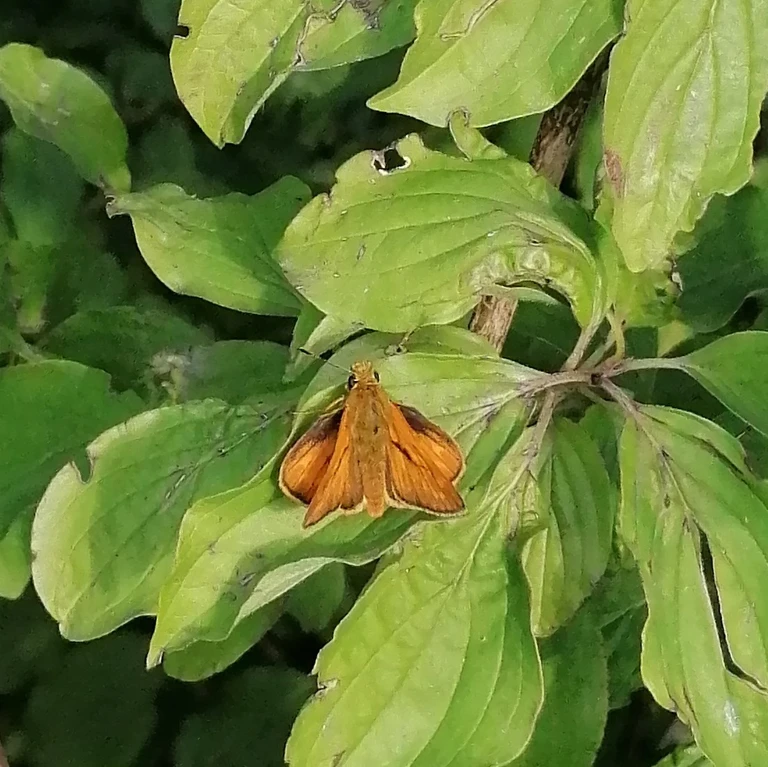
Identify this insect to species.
Ochlodes sylvanus (also Ochlodes venata)
